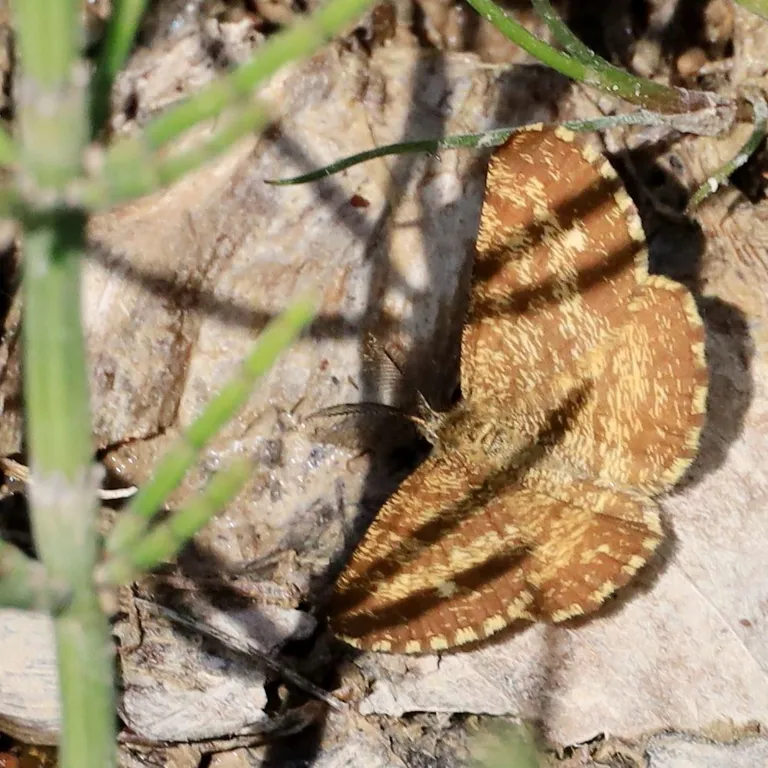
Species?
Ematurga atomaria
